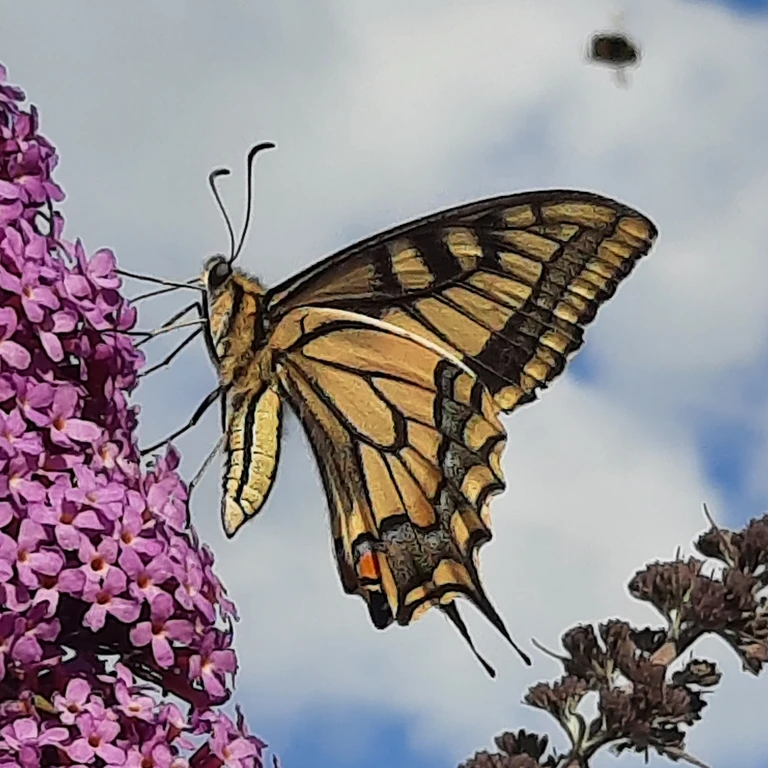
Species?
Papilio machaon
